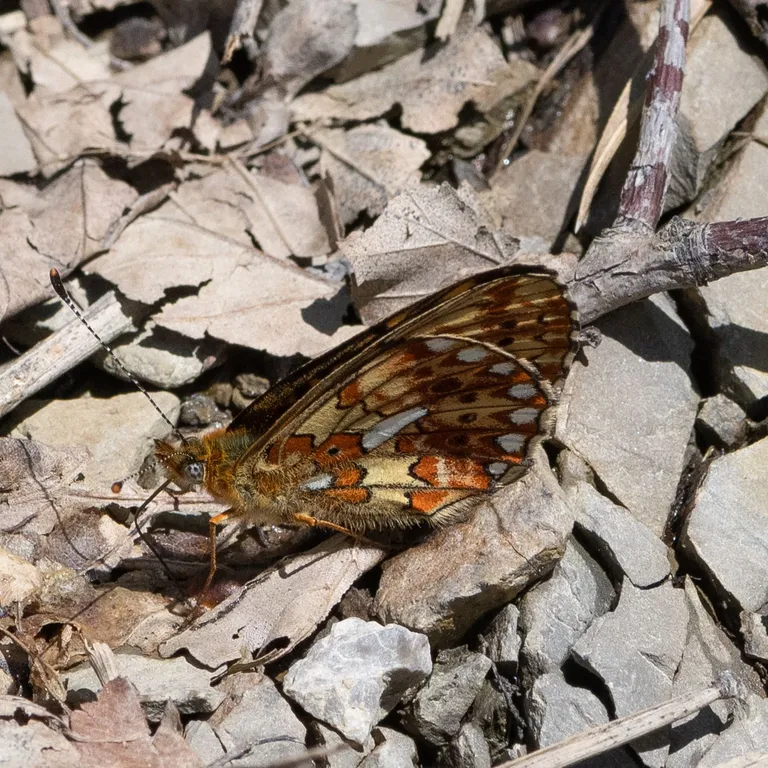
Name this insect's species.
Boloria euphrosyne (also Clossiana euphrosyne)
